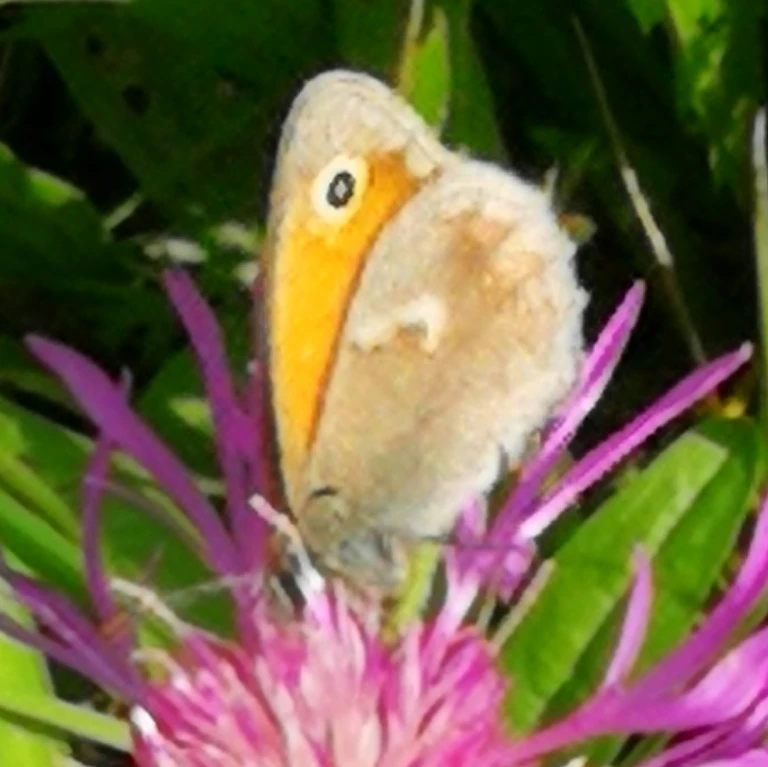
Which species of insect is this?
Coenonympha pamphilus
